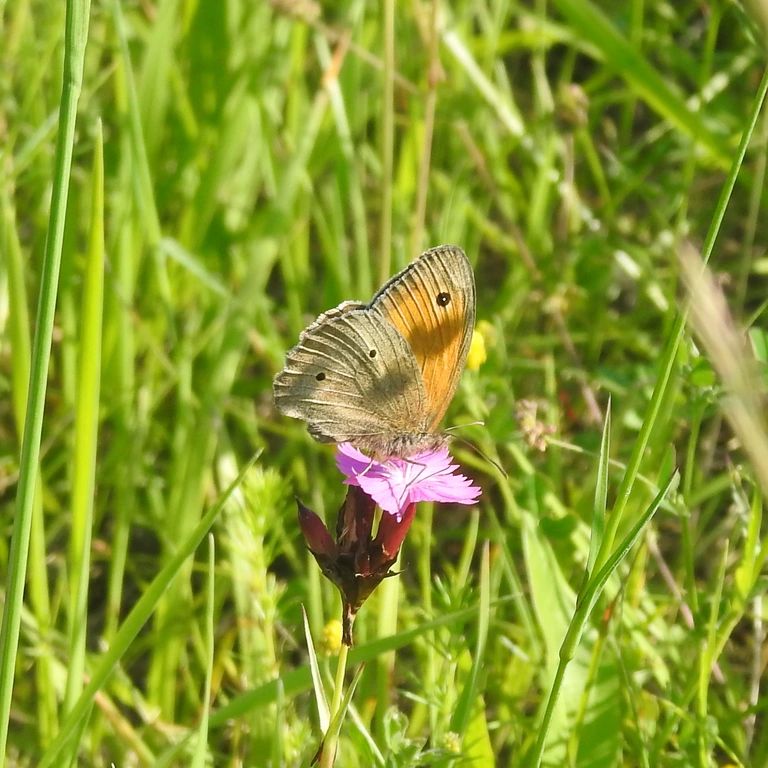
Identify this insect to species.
Maniola jurtina
